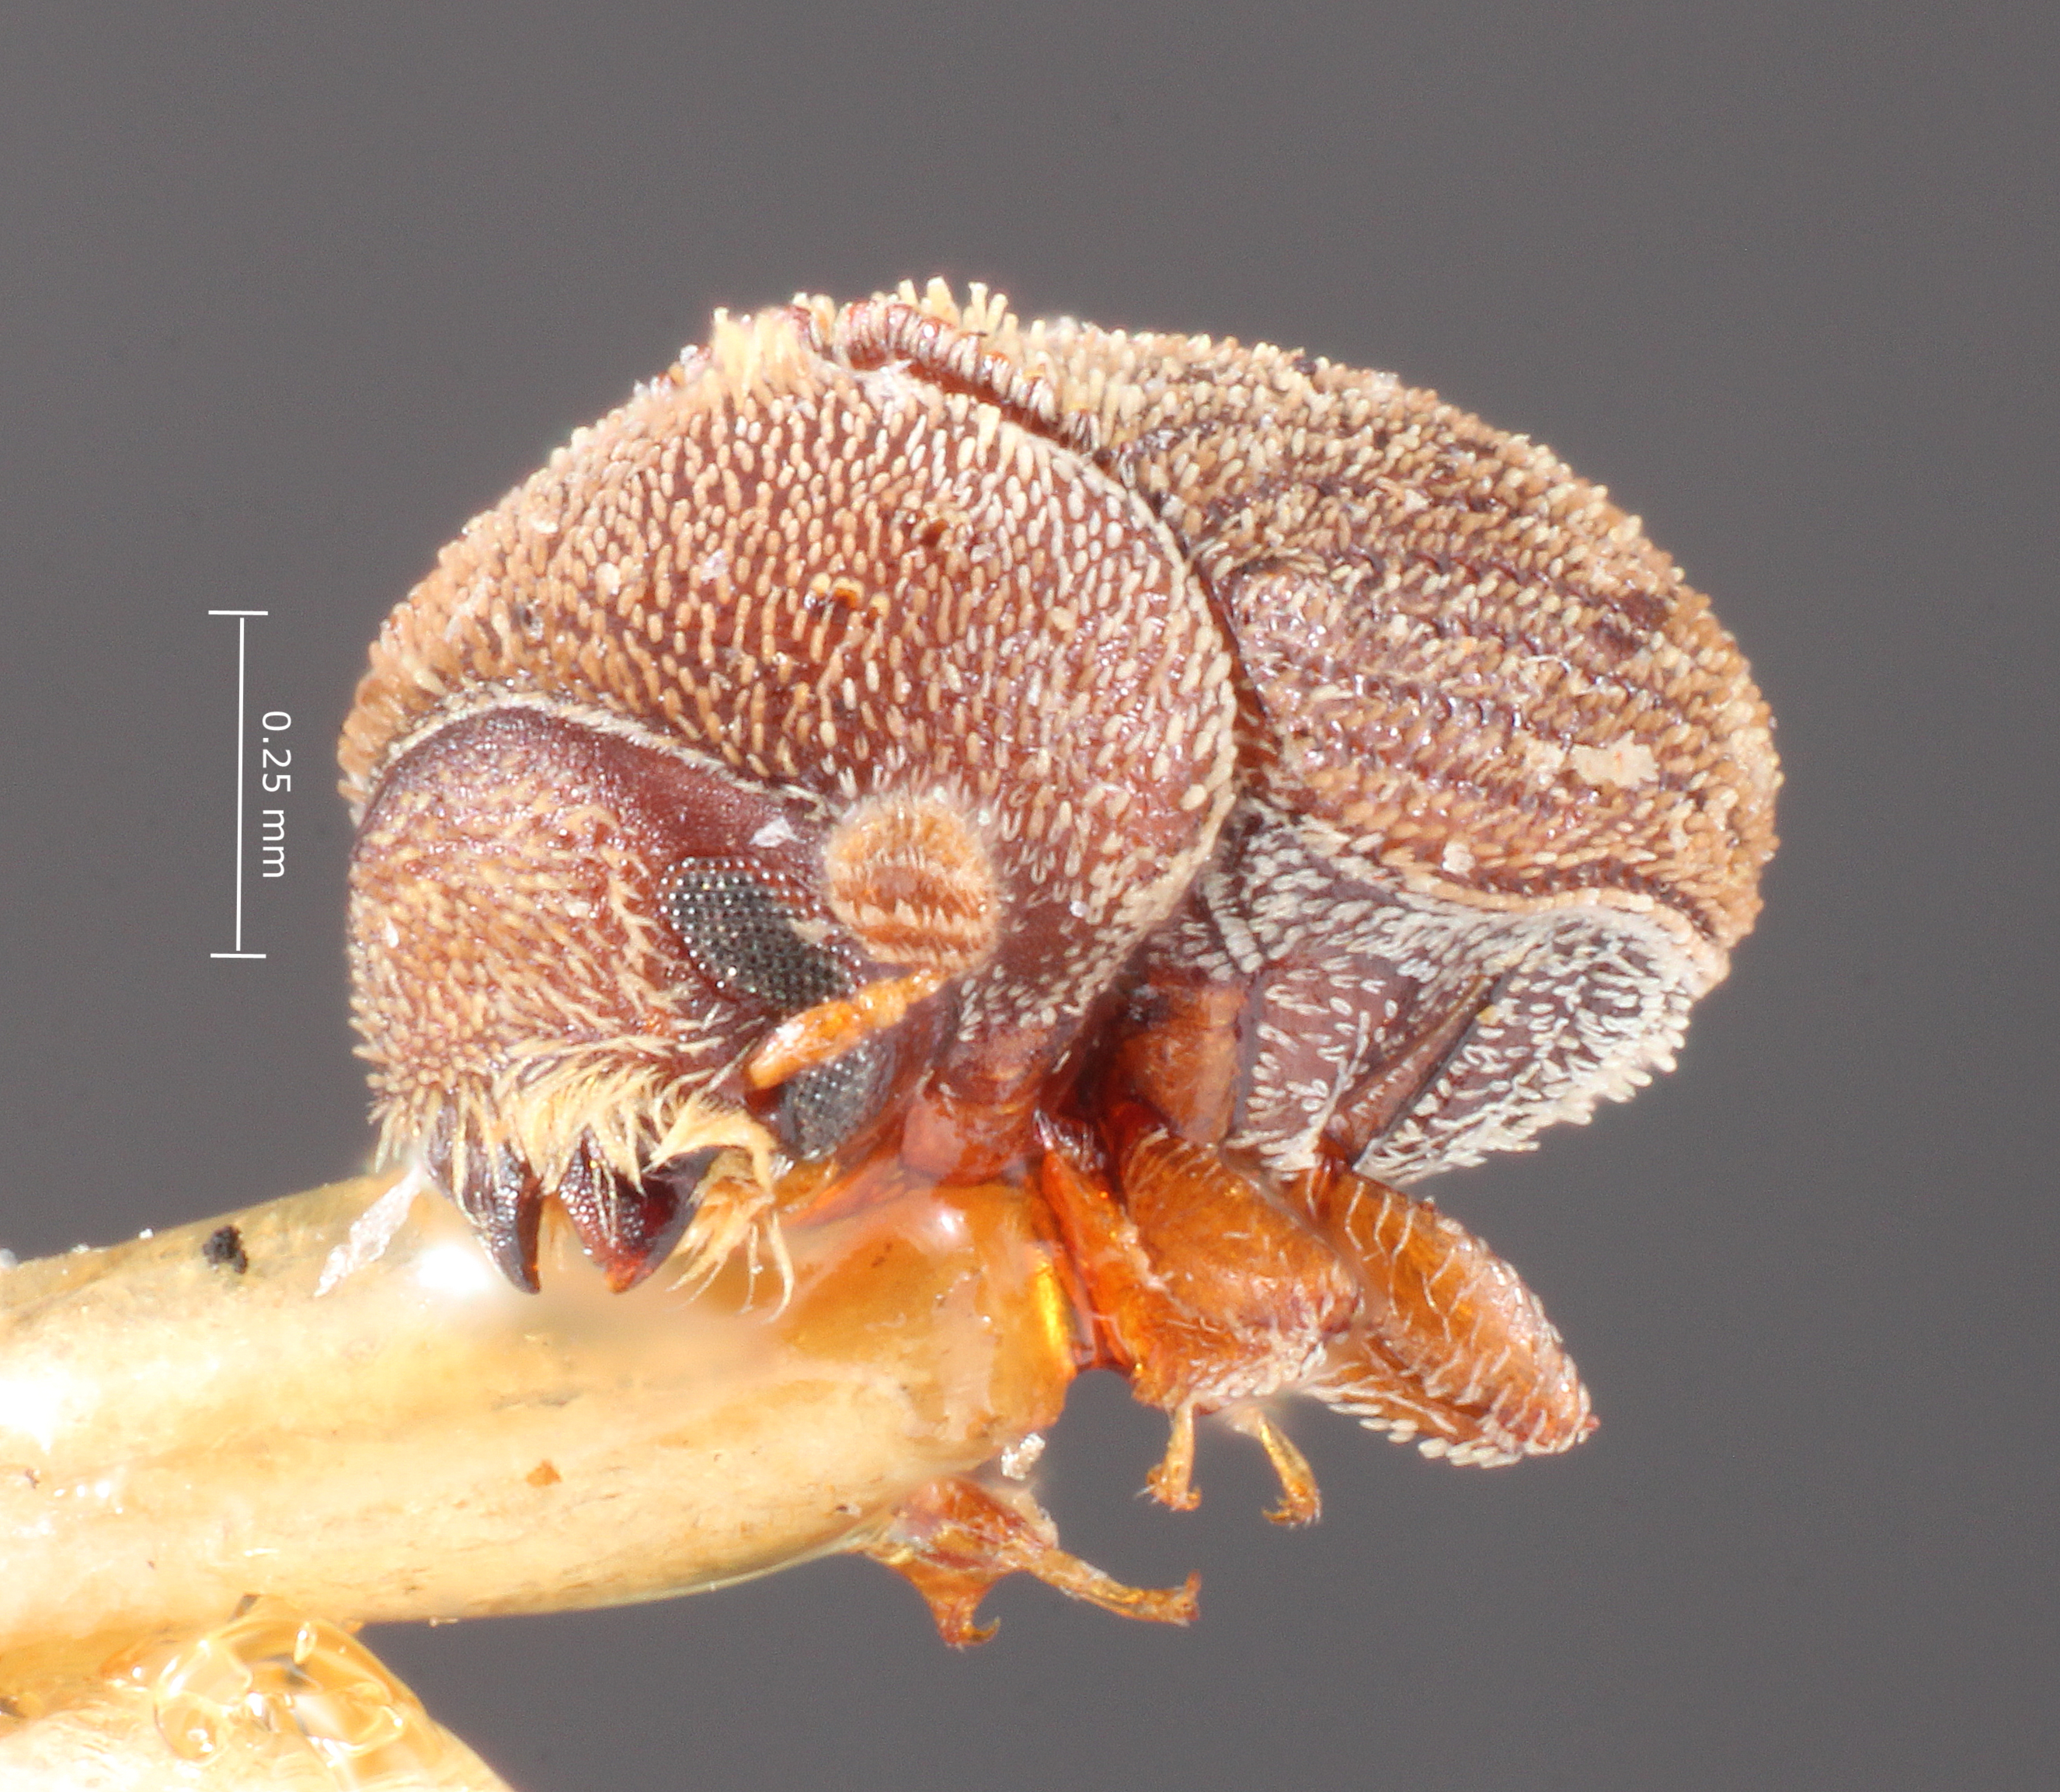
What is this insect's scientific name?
Renocis insularis
